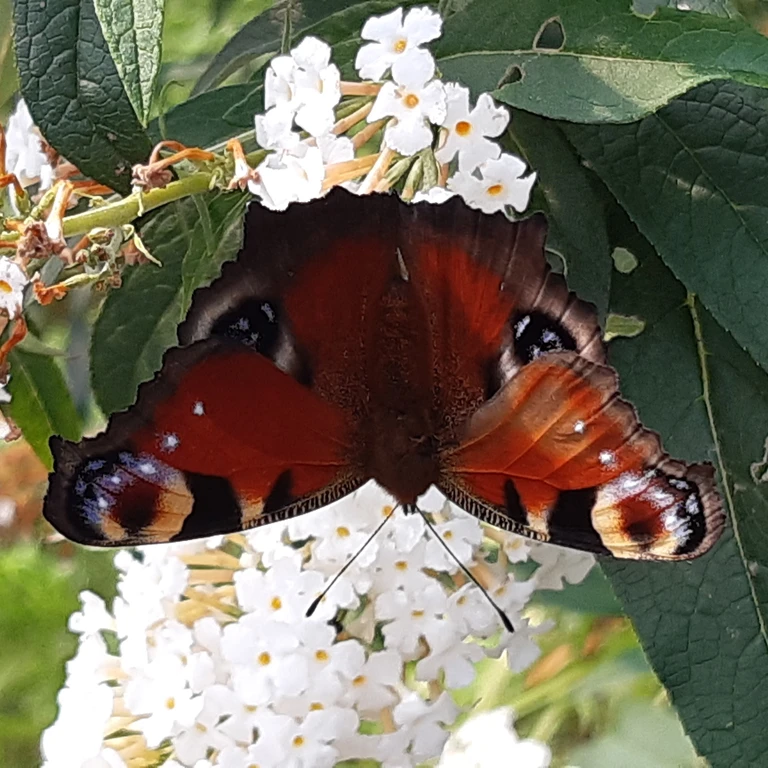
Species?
Aglais io
